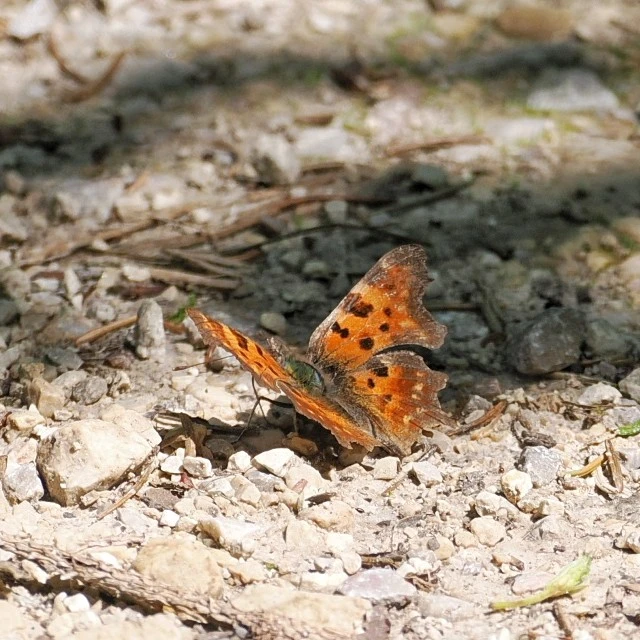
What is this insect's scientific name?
Polygonia c-album
